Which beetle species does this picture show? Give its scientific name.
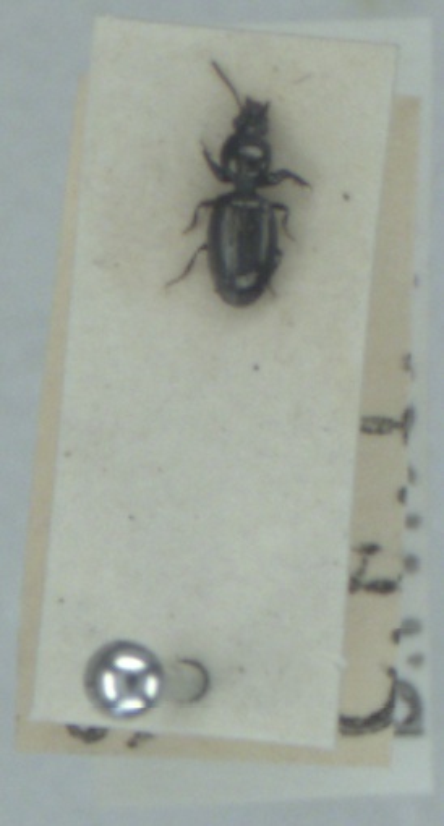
Dyschirius tristis
